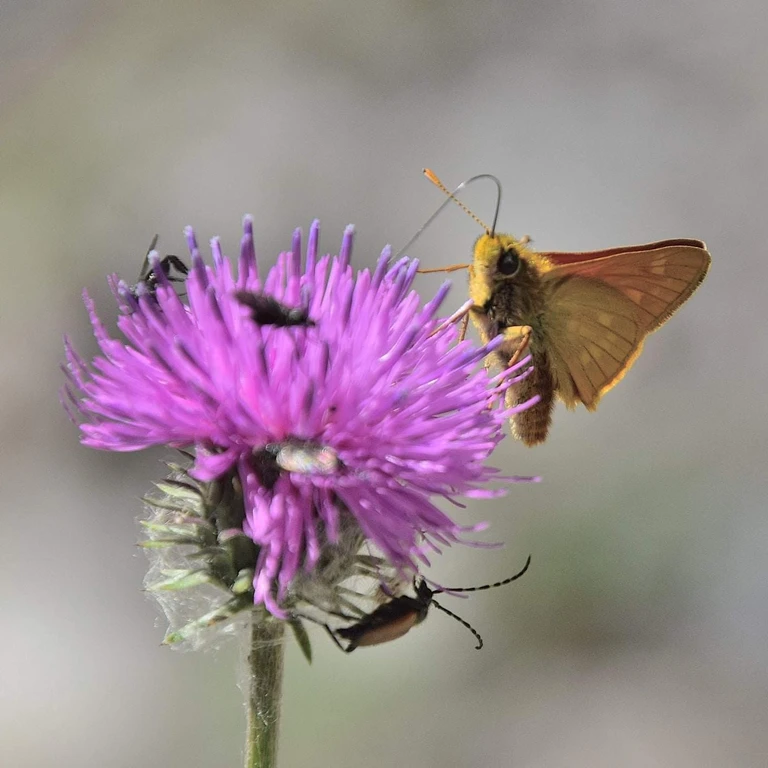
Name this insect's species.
Ochlodes sylvanus (also Ochlodes venata)
